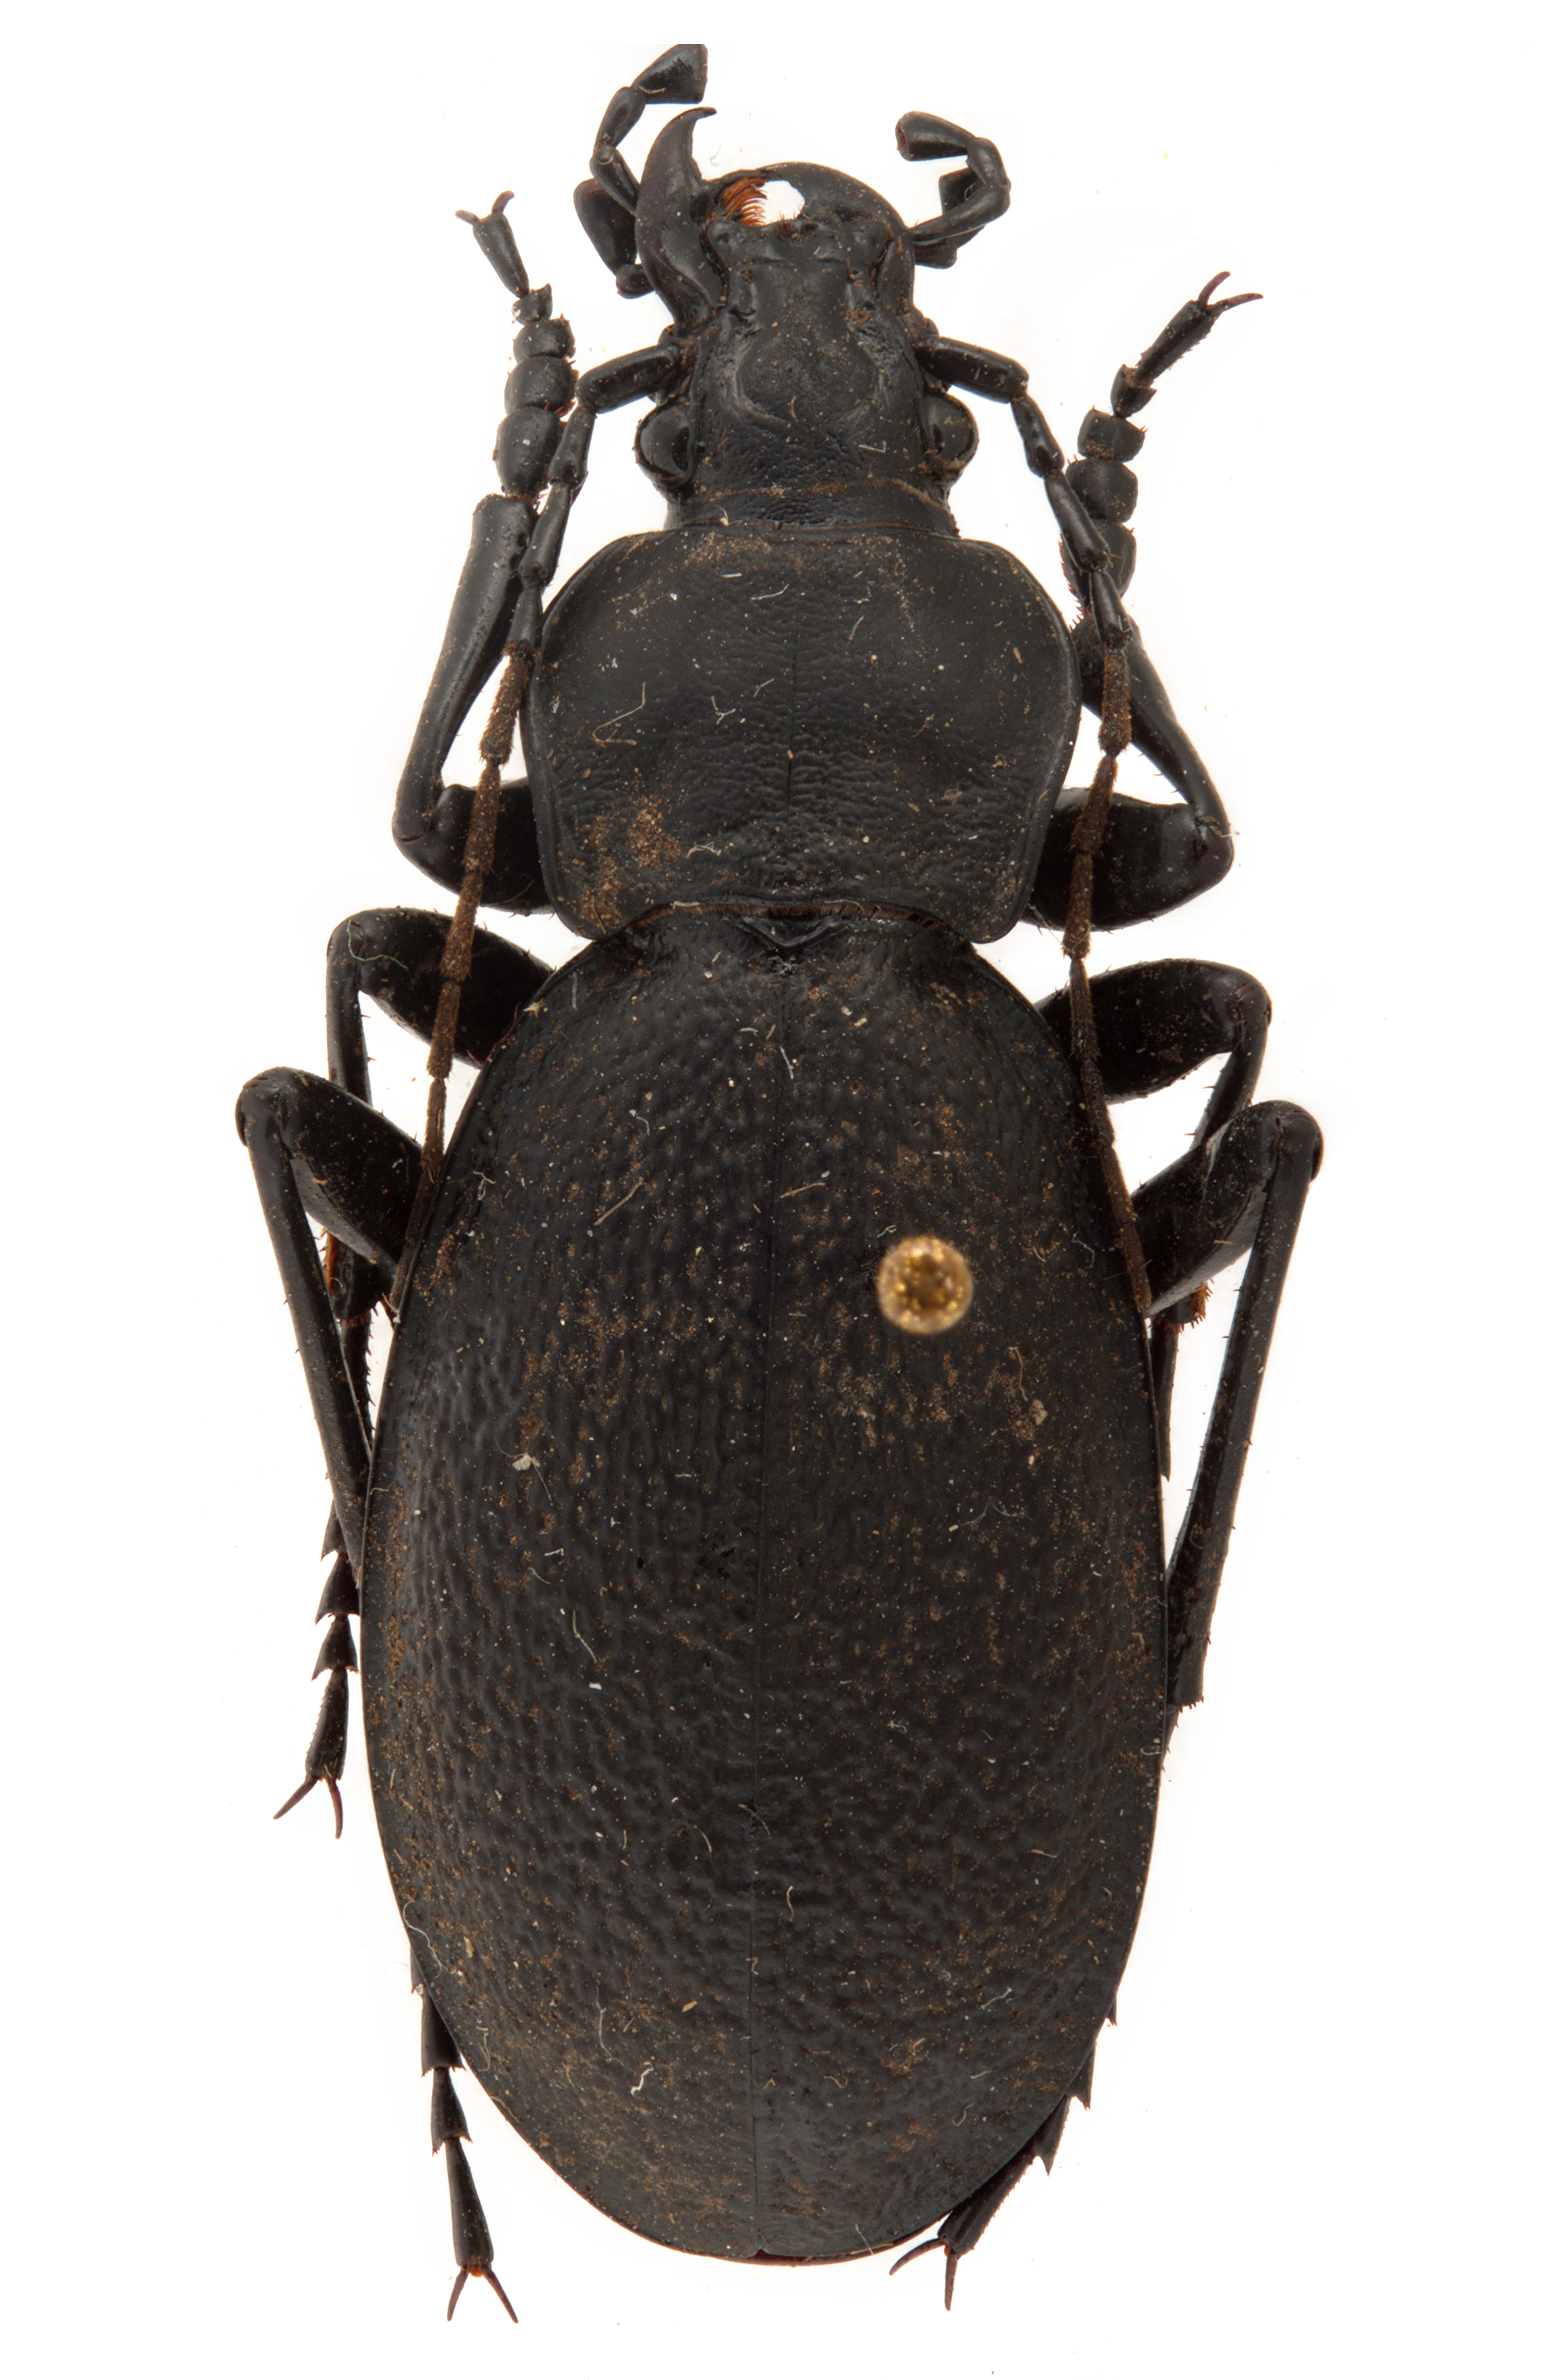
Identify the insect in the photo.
Procrustes coriaceus (also Carabus coriaceus)
